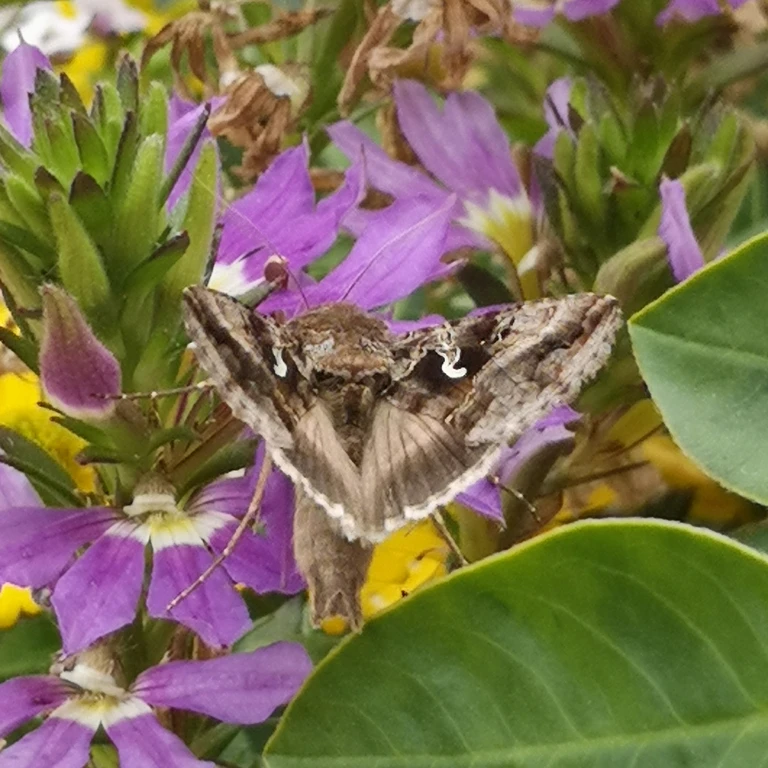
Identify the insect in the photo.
Autographa gamma
